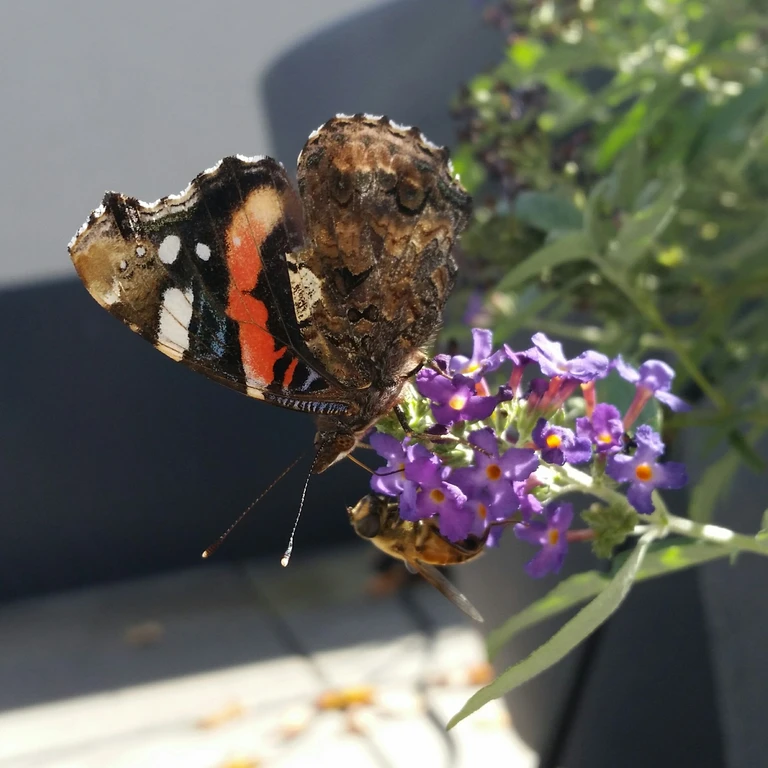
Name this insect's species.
Vanessa atalanta
